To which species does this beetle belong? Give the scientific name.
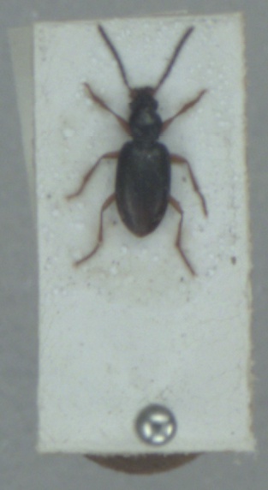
Bembidion monticola
